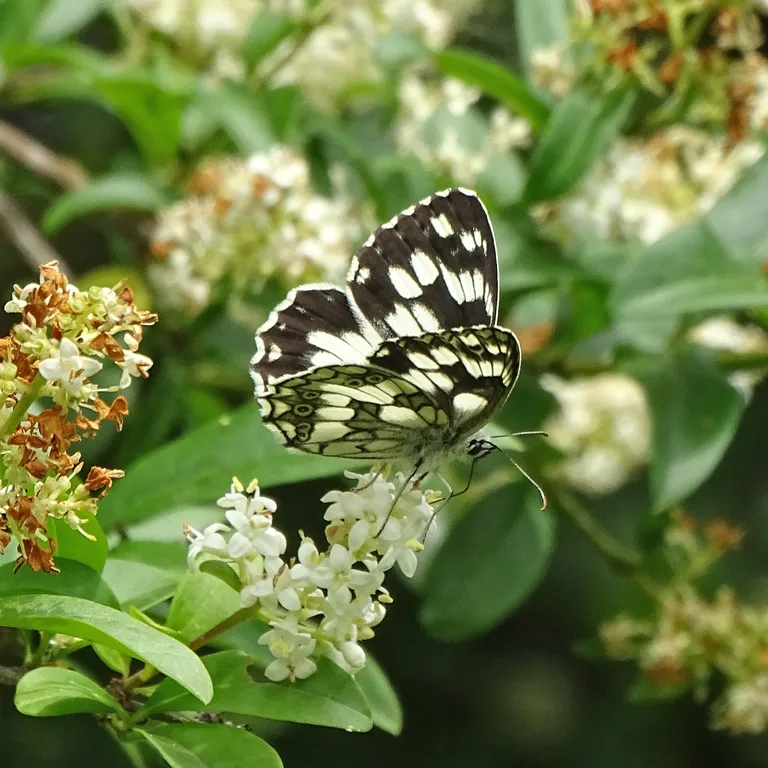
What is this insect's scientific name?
Melanargia galathea
